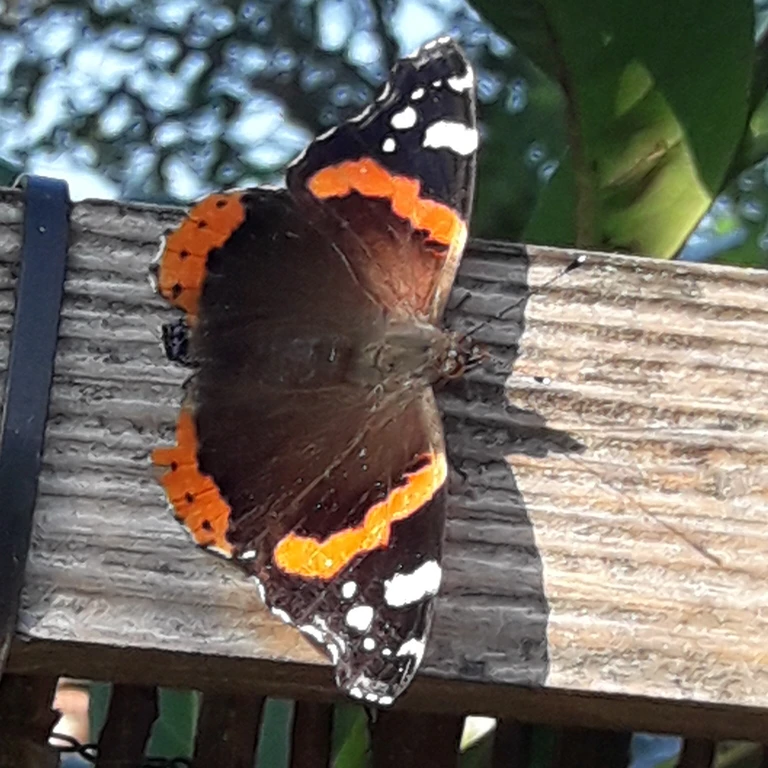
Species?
Vanessa atalanta
